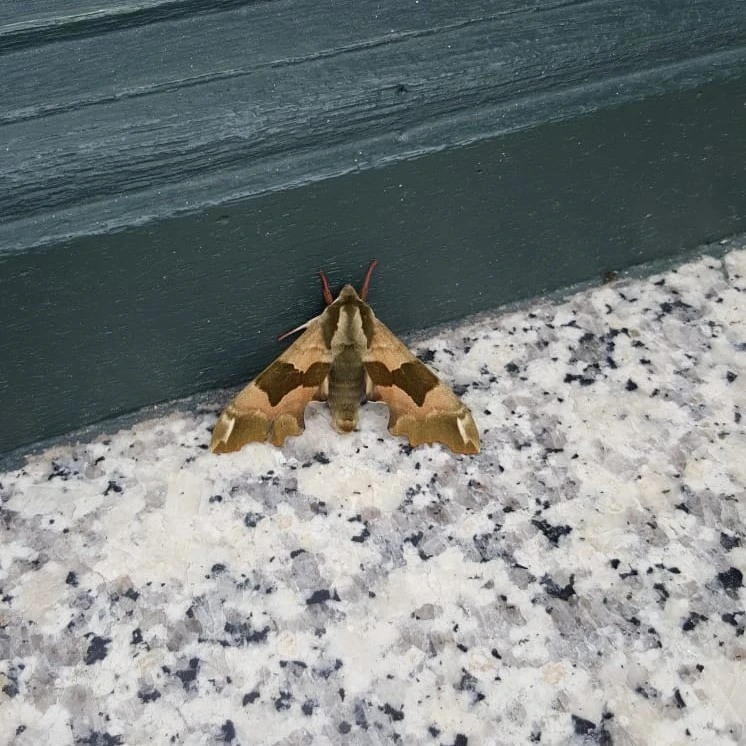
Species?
Mimas tiliae
